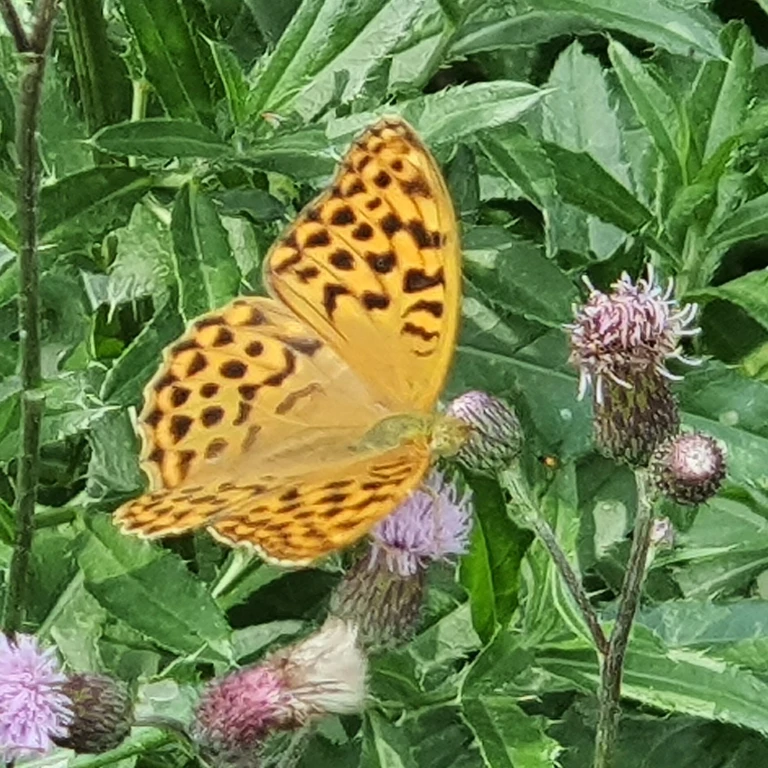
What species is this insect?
Argynnis paphia
